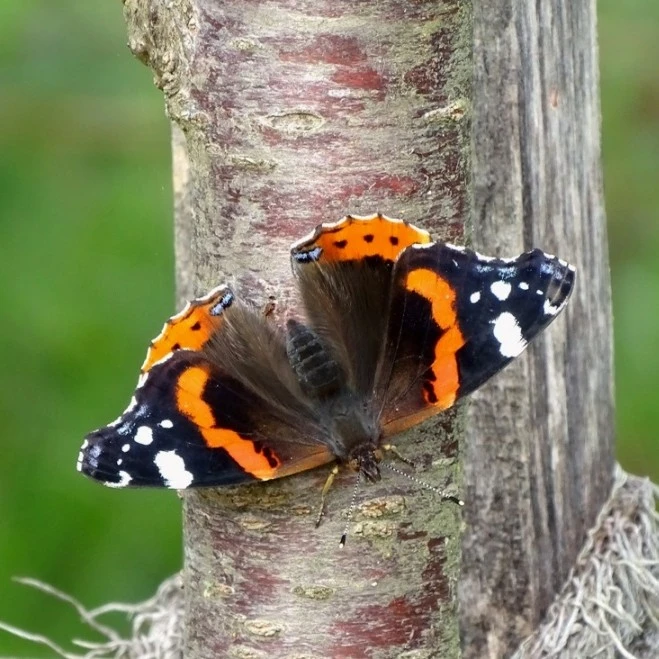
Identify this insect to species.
Vanessa atalanta
